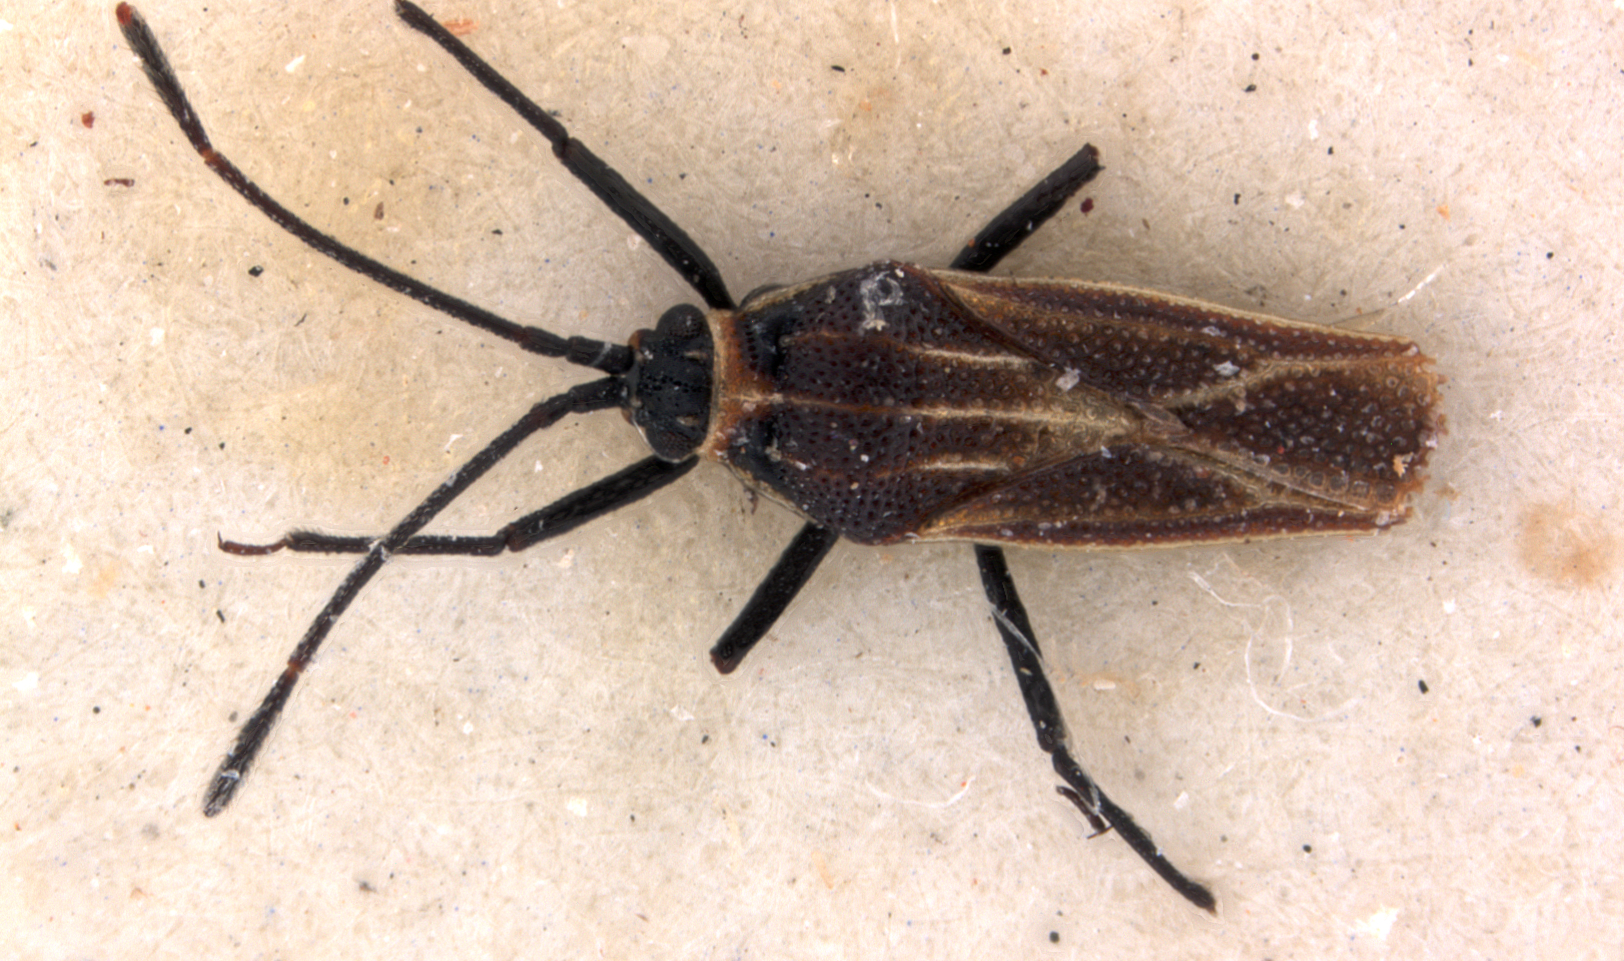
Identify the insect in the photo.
Epimixia tenuatis
